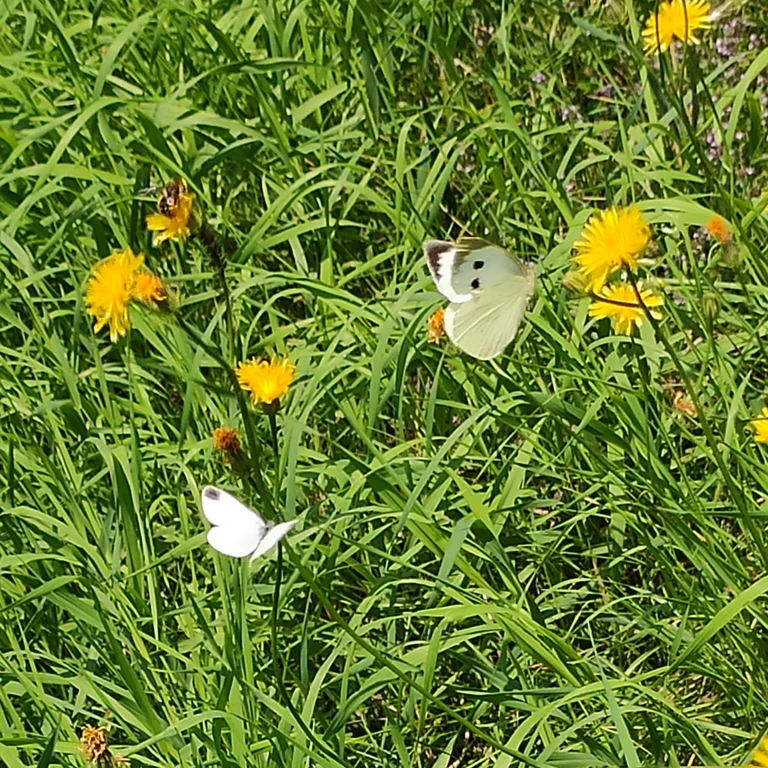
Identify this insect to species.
Pieris brassicae
